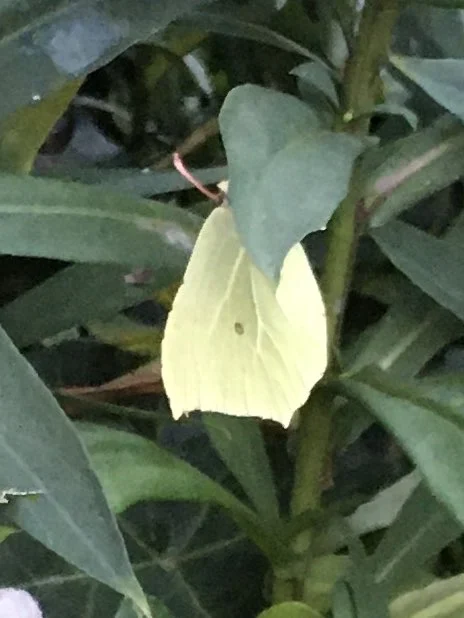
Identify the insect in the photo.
Gonepteryx rhamni
